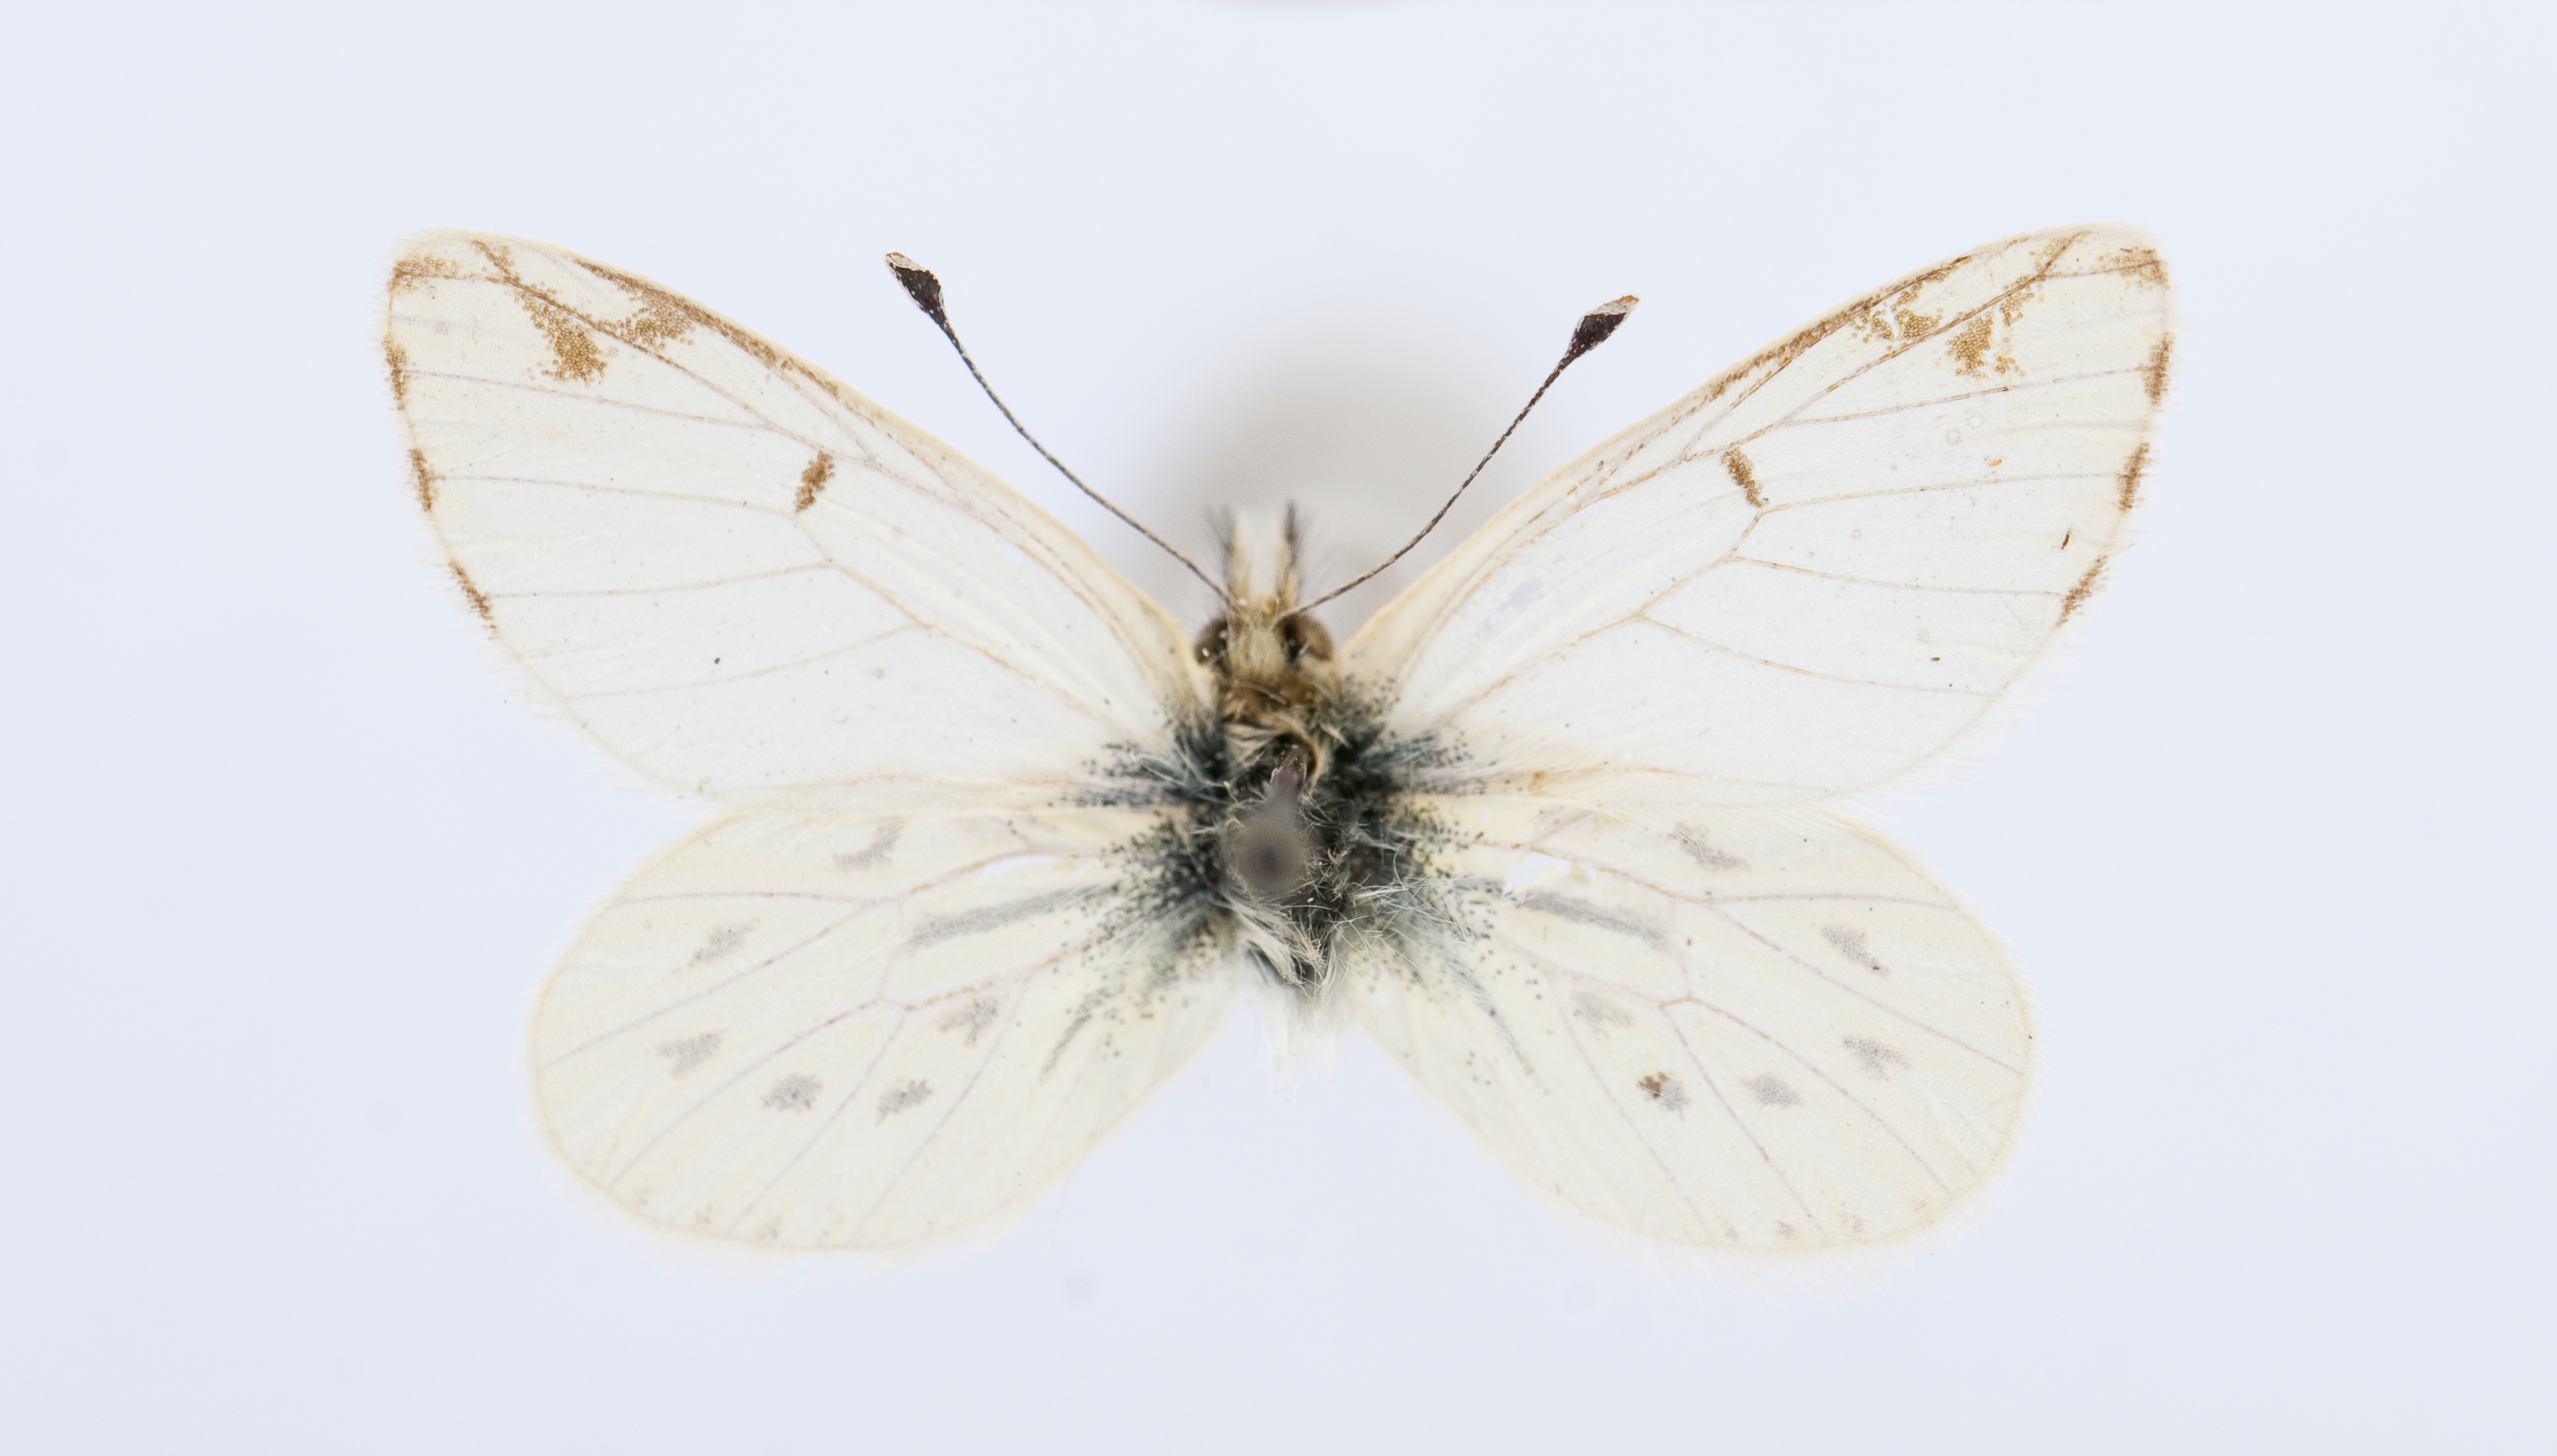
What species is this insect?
Phulia nannophyes
